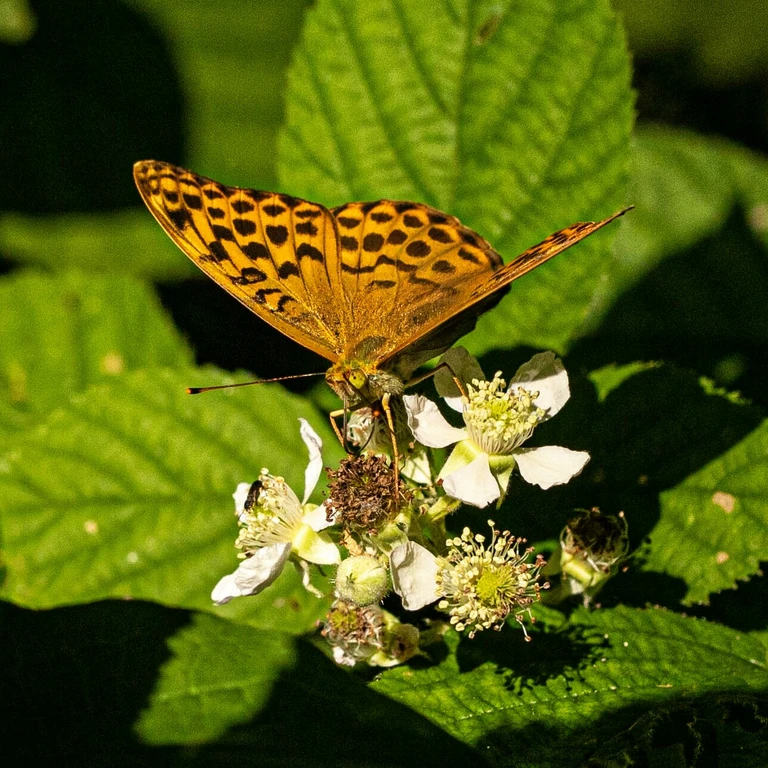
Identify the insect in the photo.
Argynnis paphia
